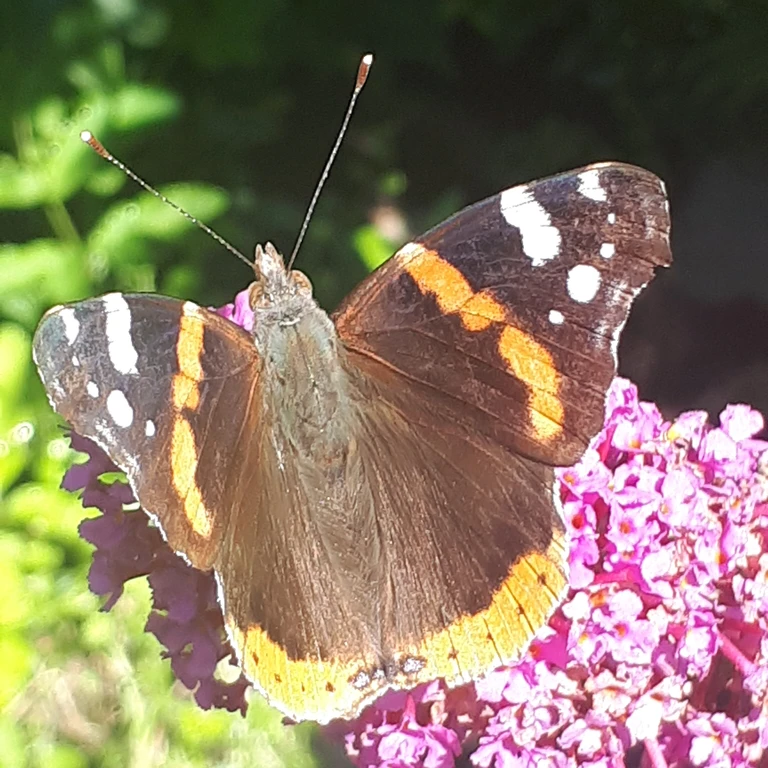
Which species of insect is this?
Vanessa atalanta
